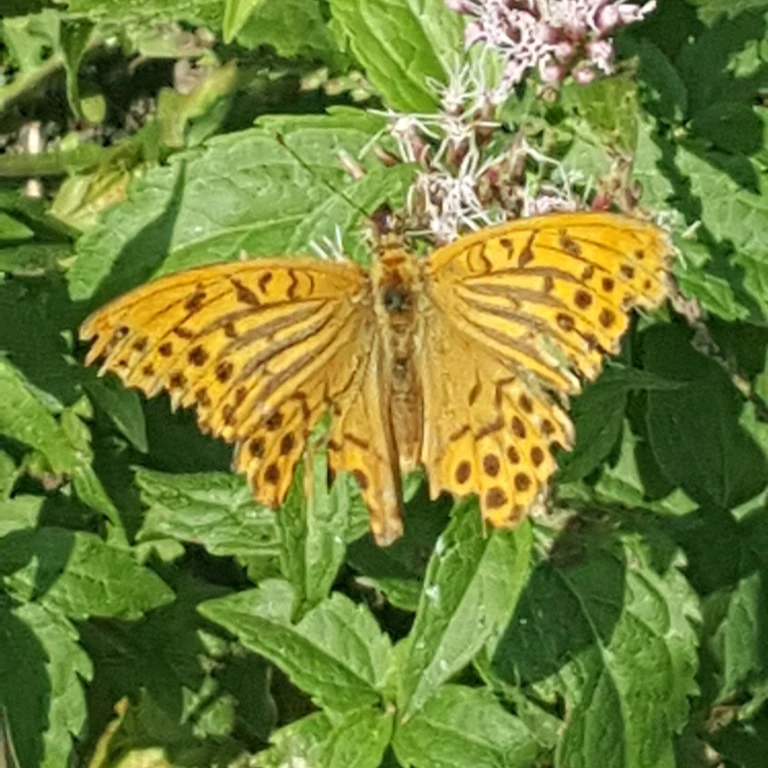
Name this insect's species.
Argynnis paphia
